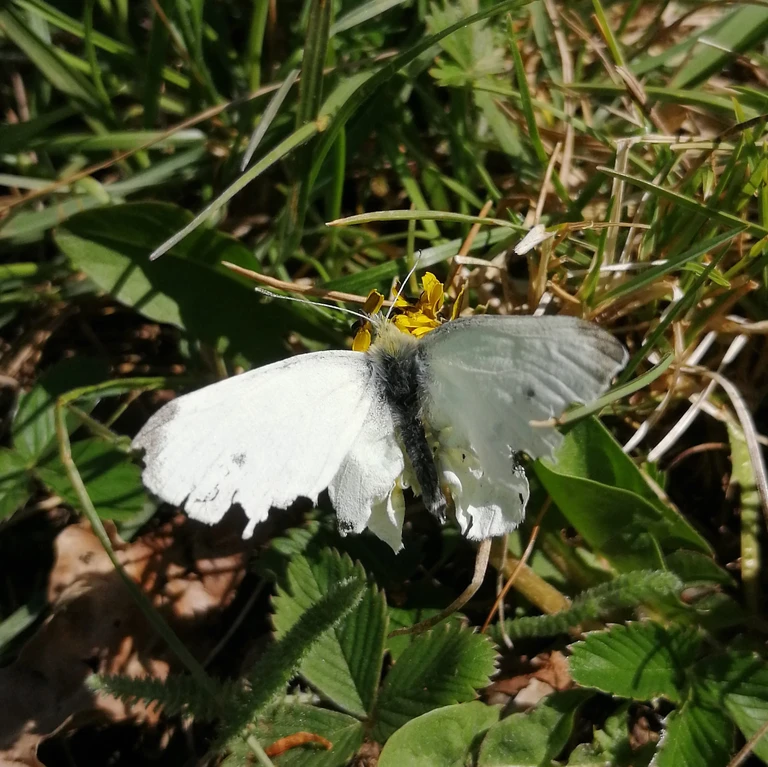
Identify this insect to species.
Pieris rapae
